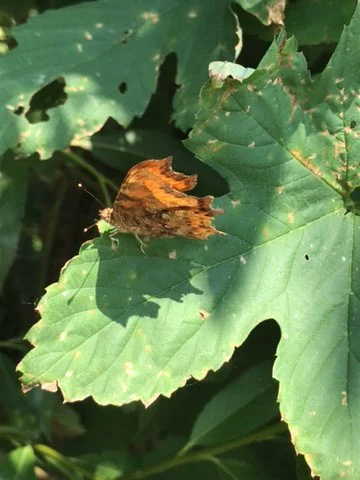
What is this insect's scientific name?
Polygonia c-album
